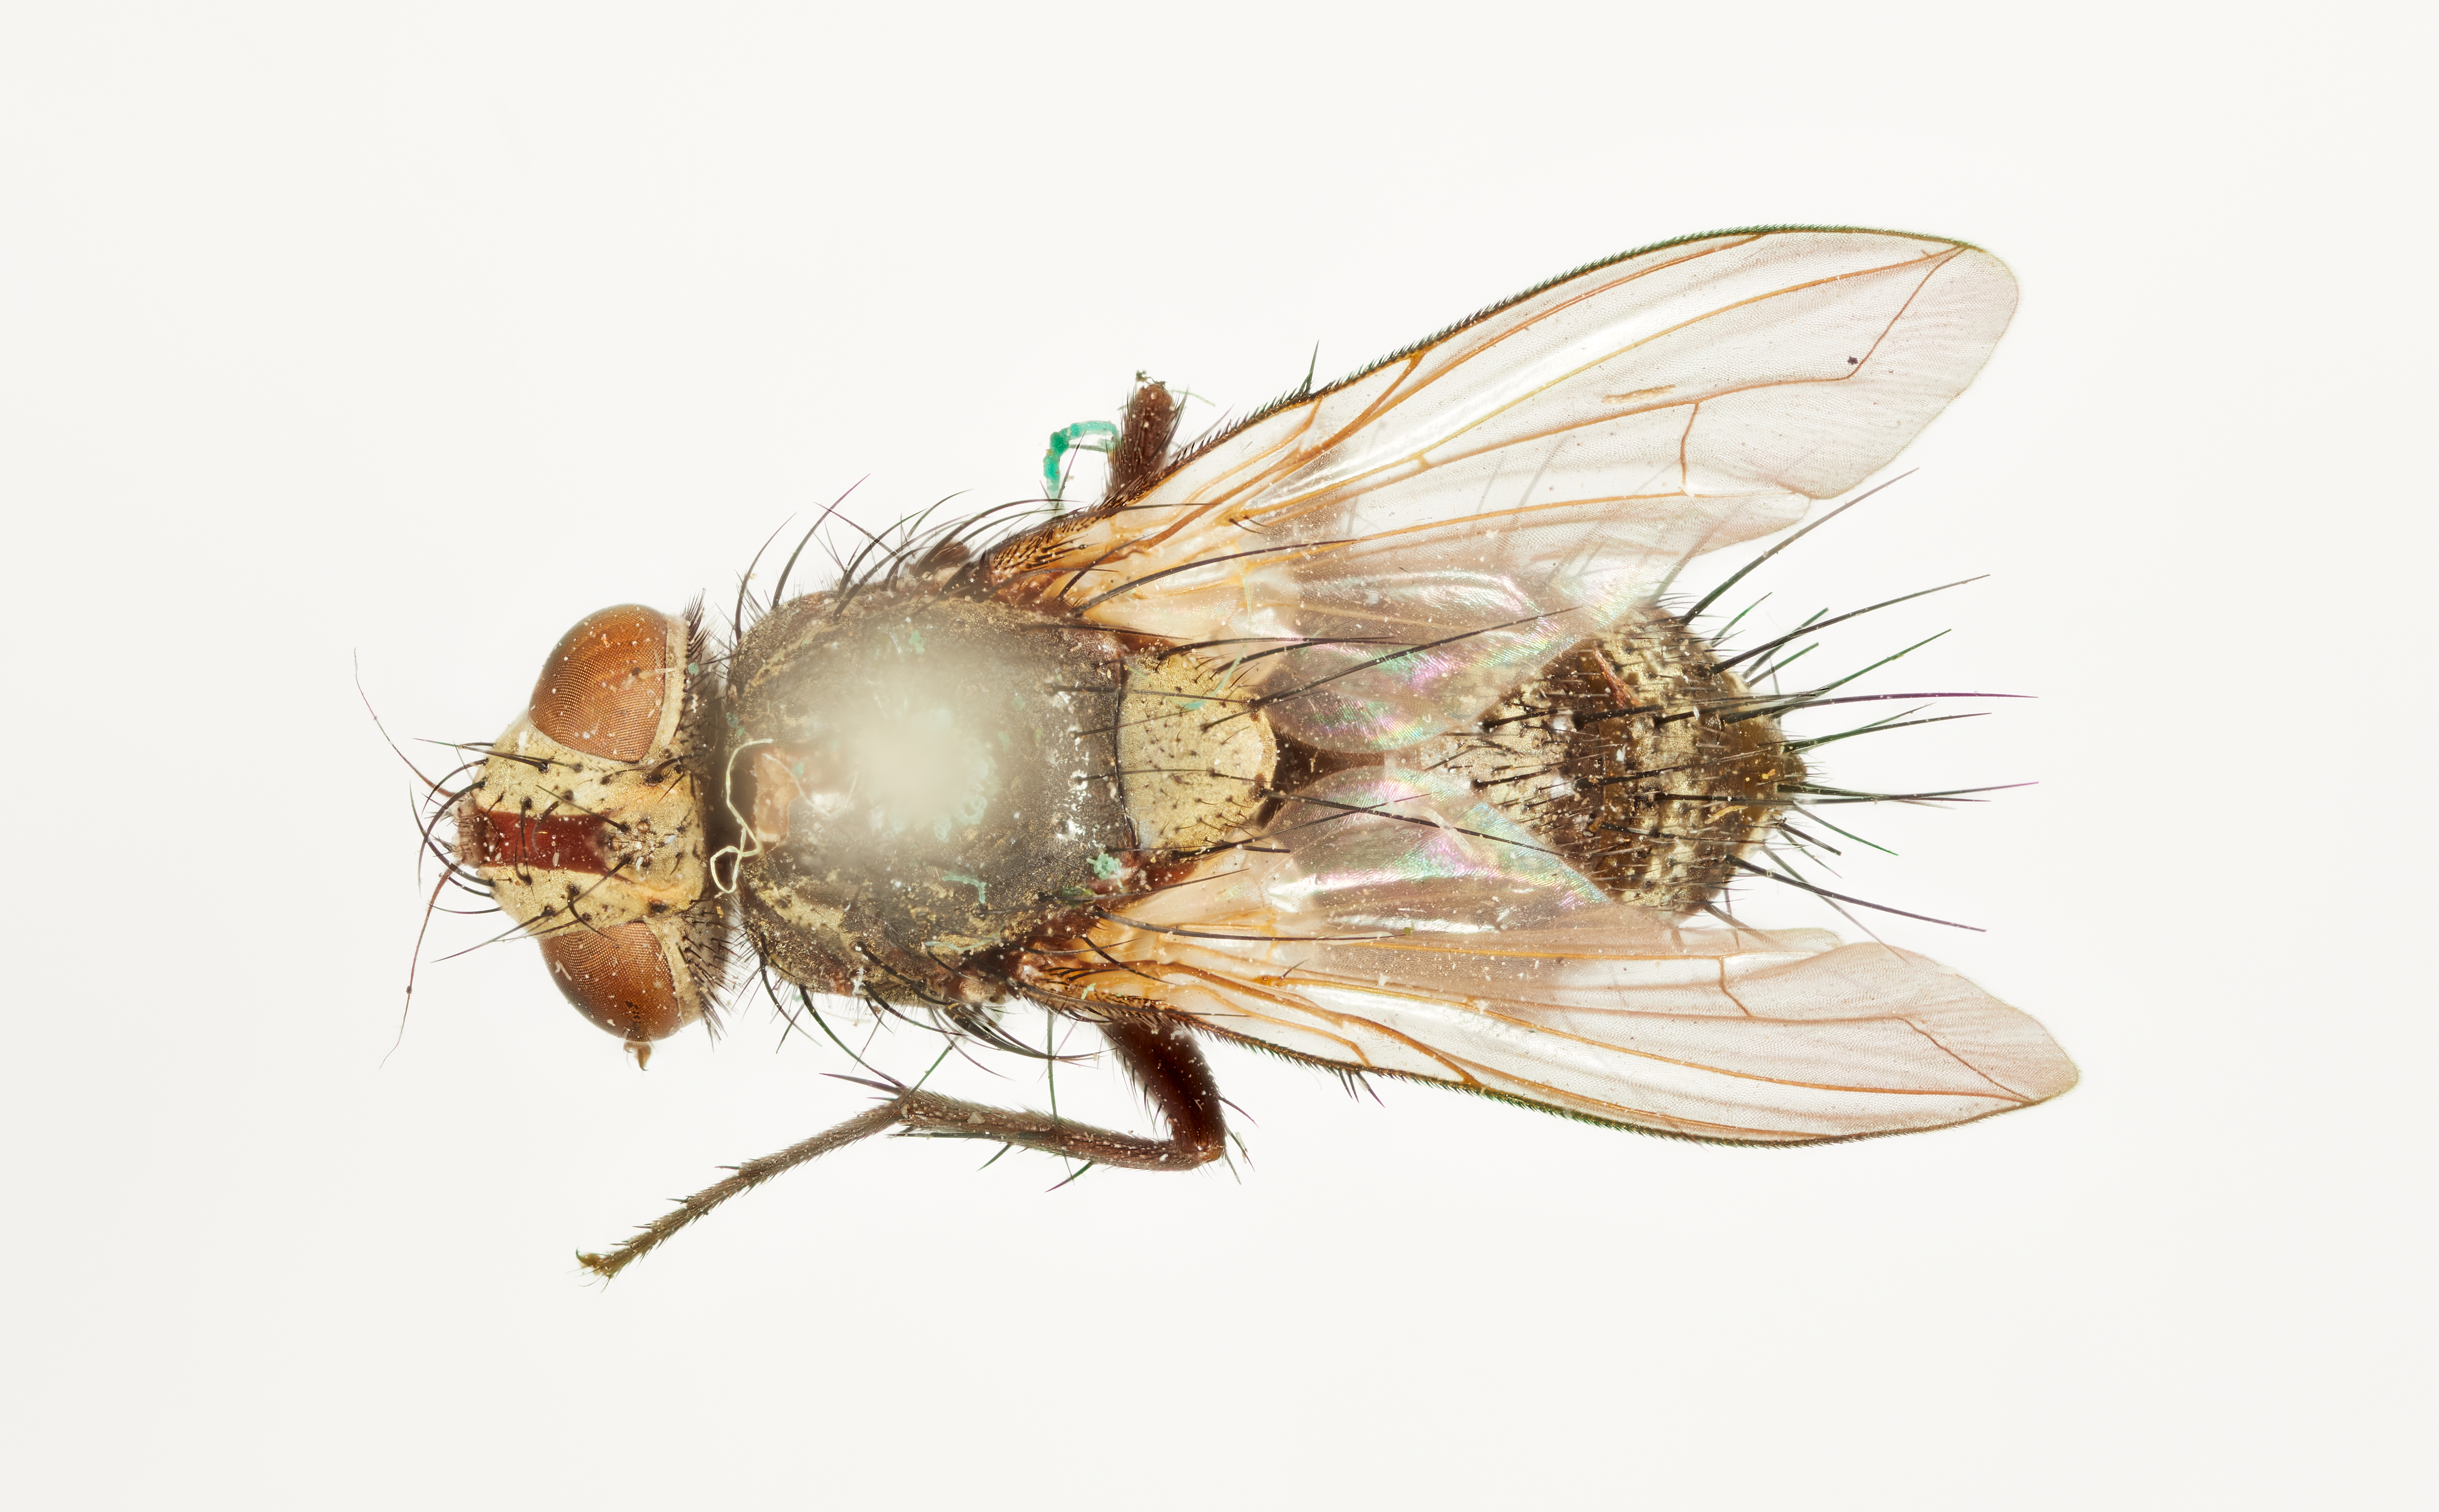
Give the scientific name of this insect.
Sturmia discalis
